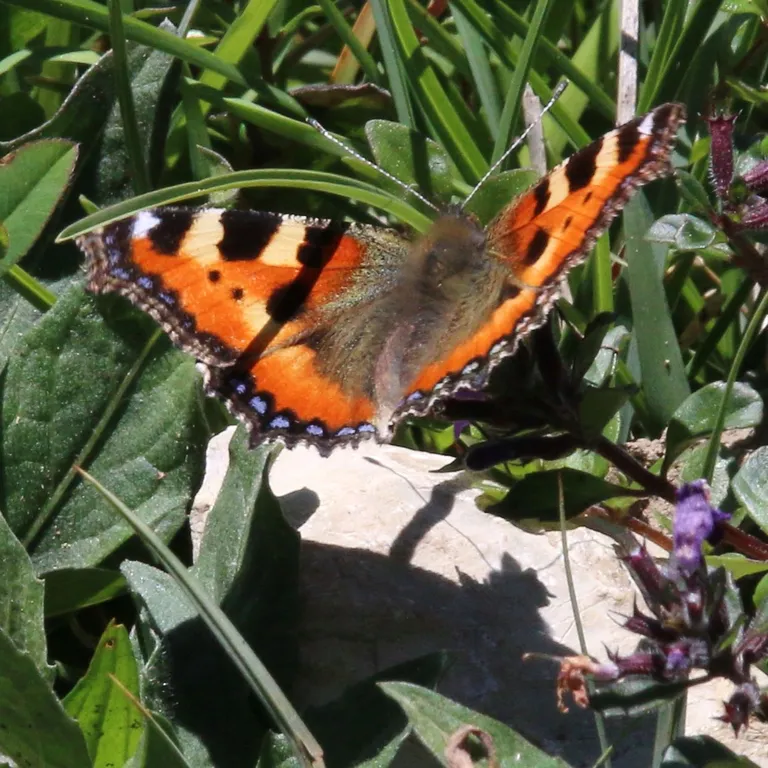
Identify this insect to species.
Aglais urticae
